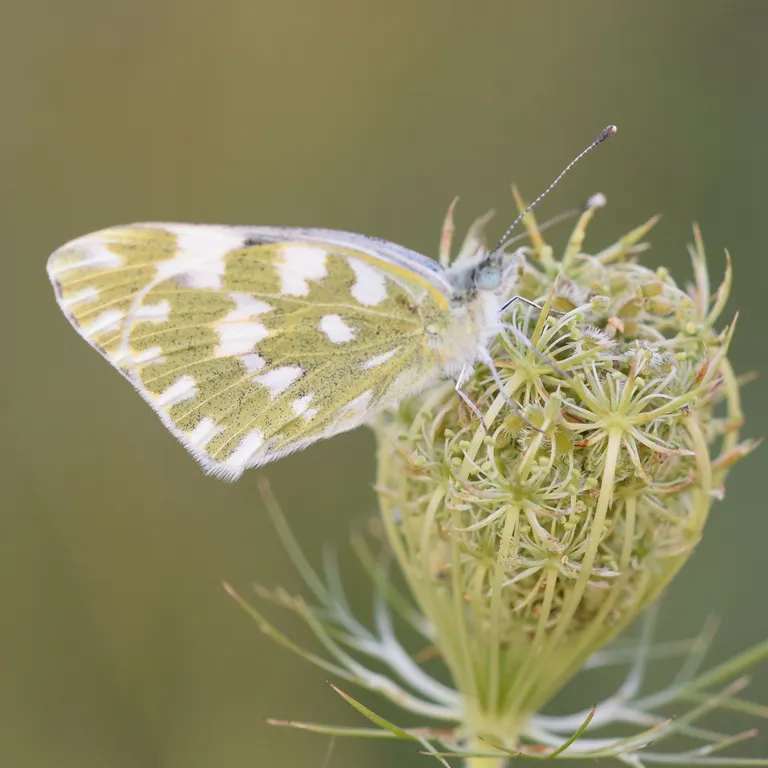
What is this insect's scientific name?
Pontia edusa
